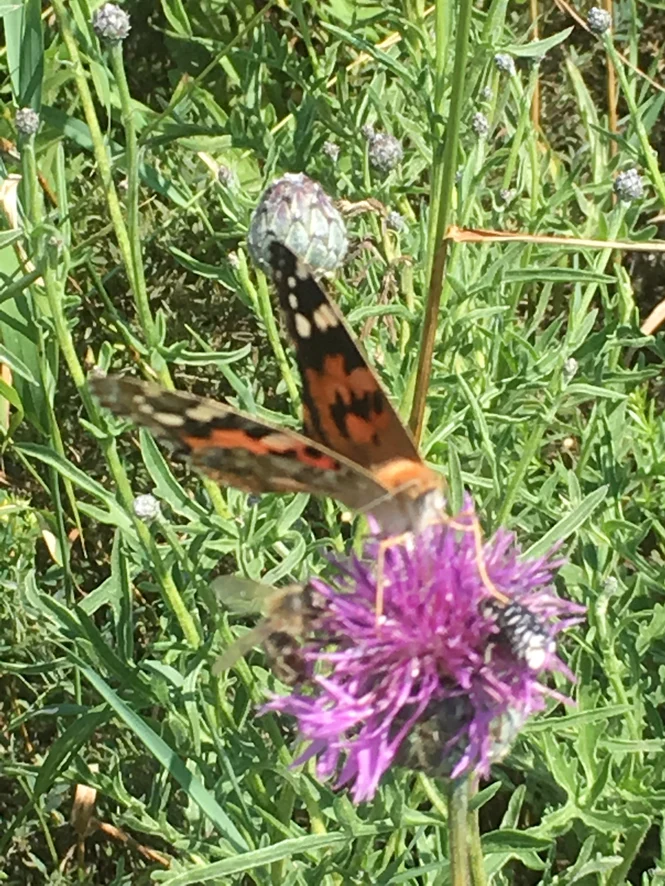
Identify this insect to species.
Vanessa cardui
